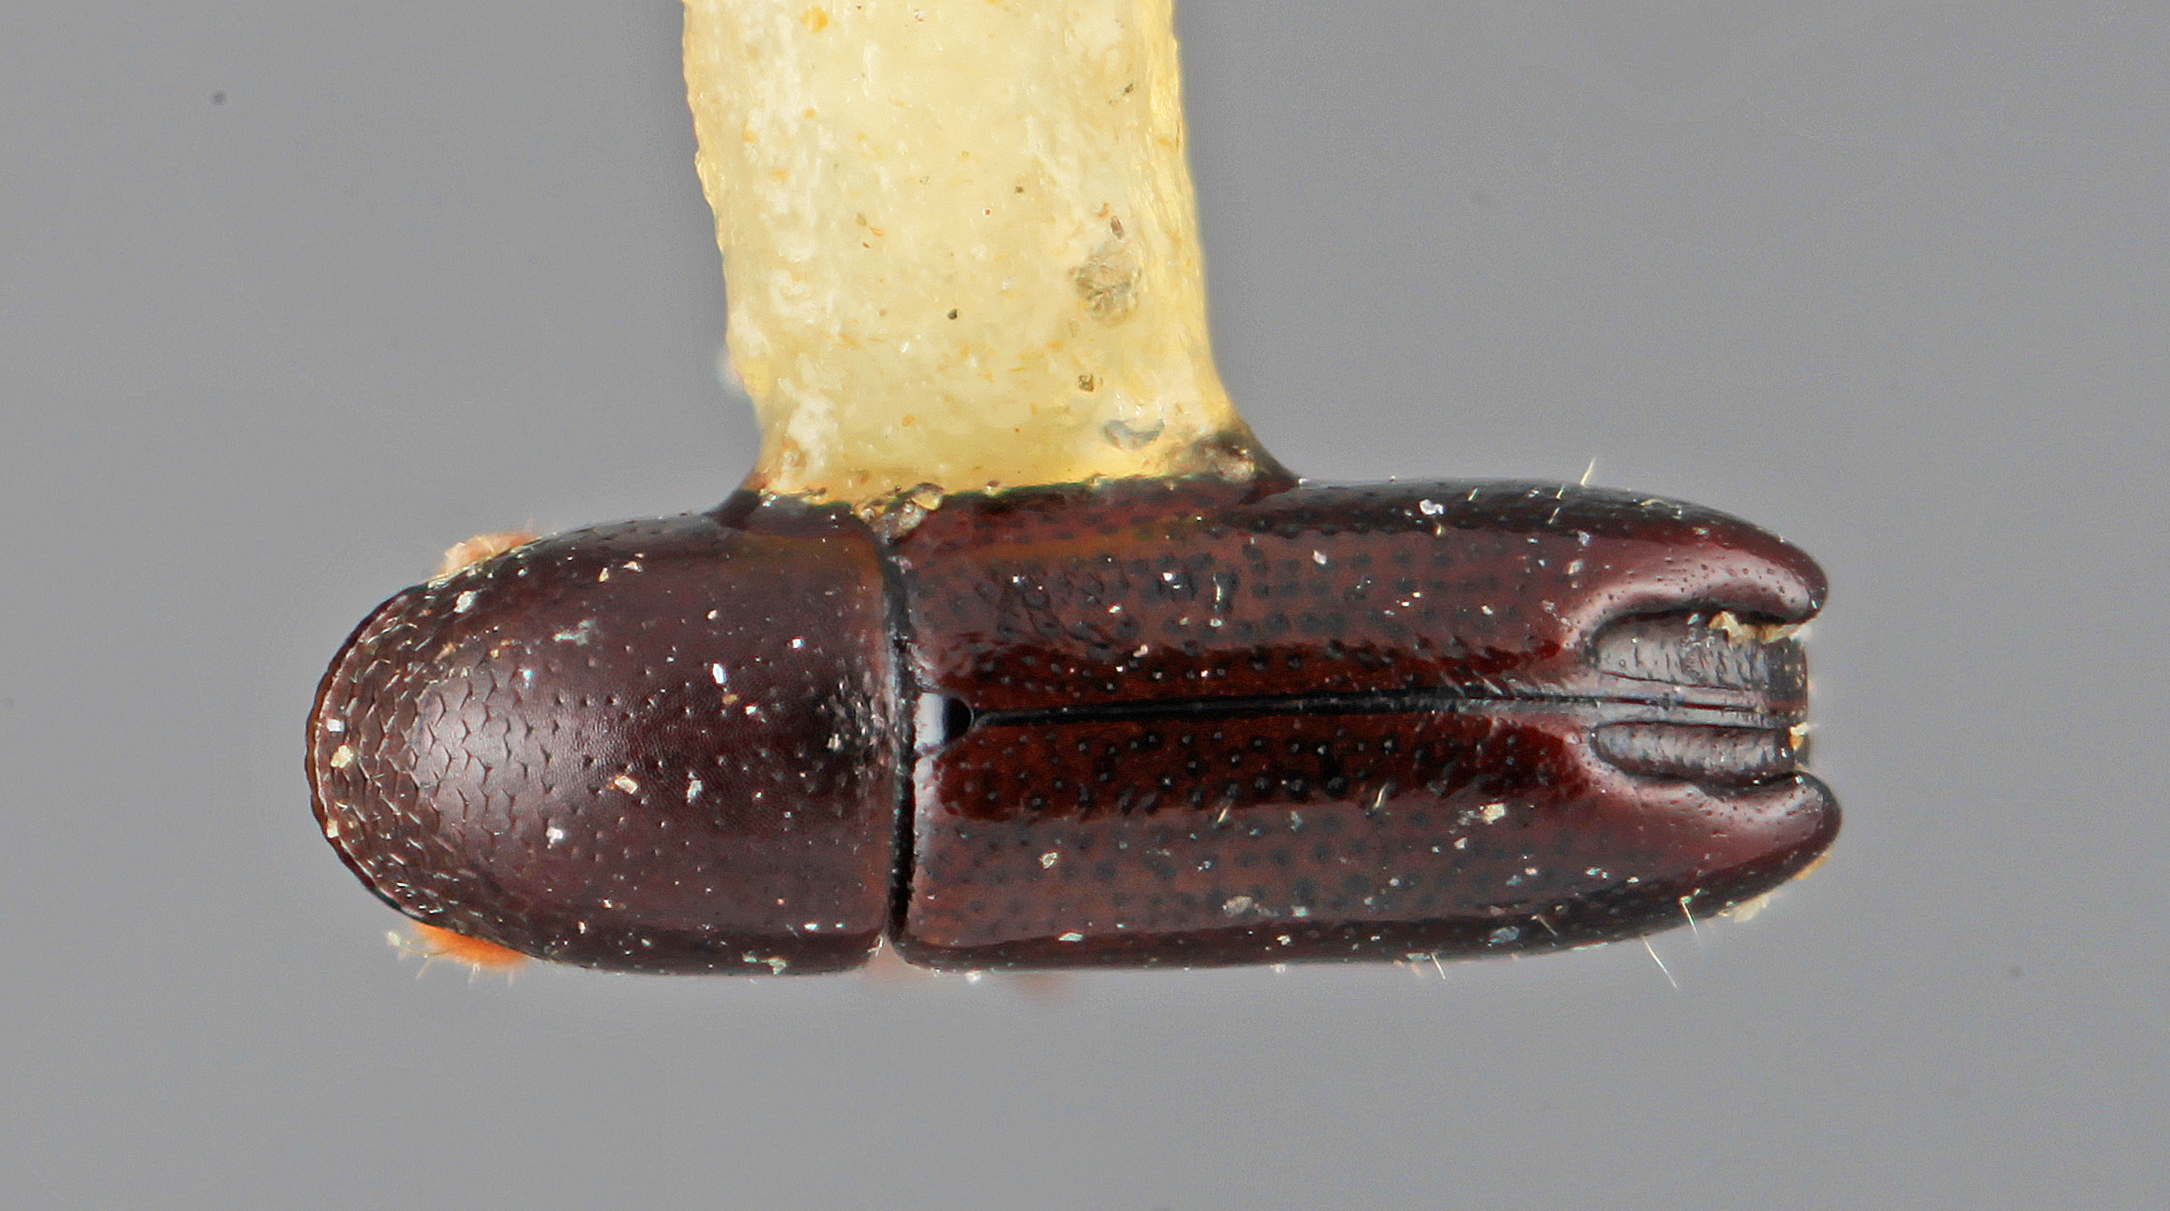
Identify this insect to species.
Tricolus inornatus
